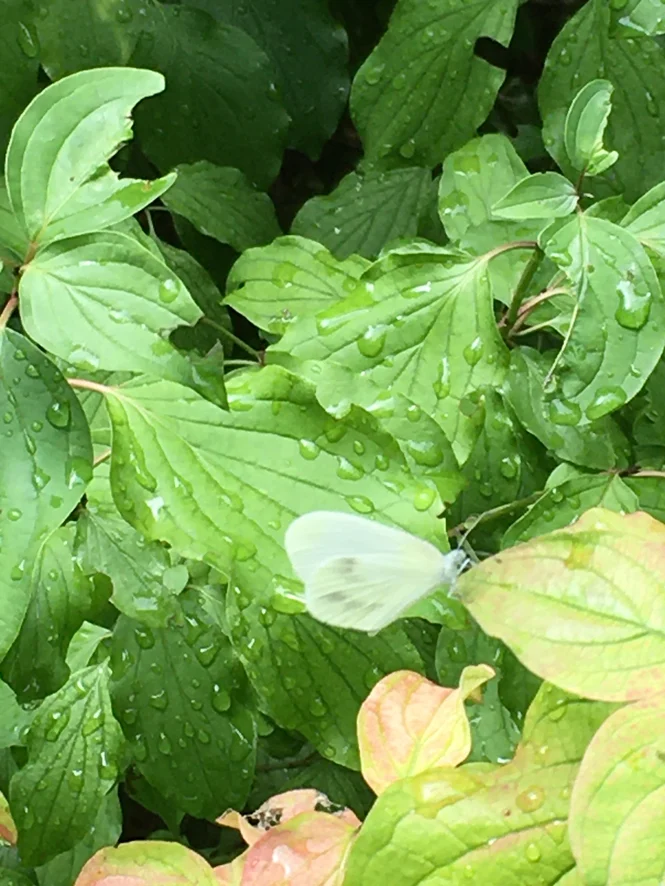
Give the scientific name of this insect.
Leptidea sinapis/juvernica
